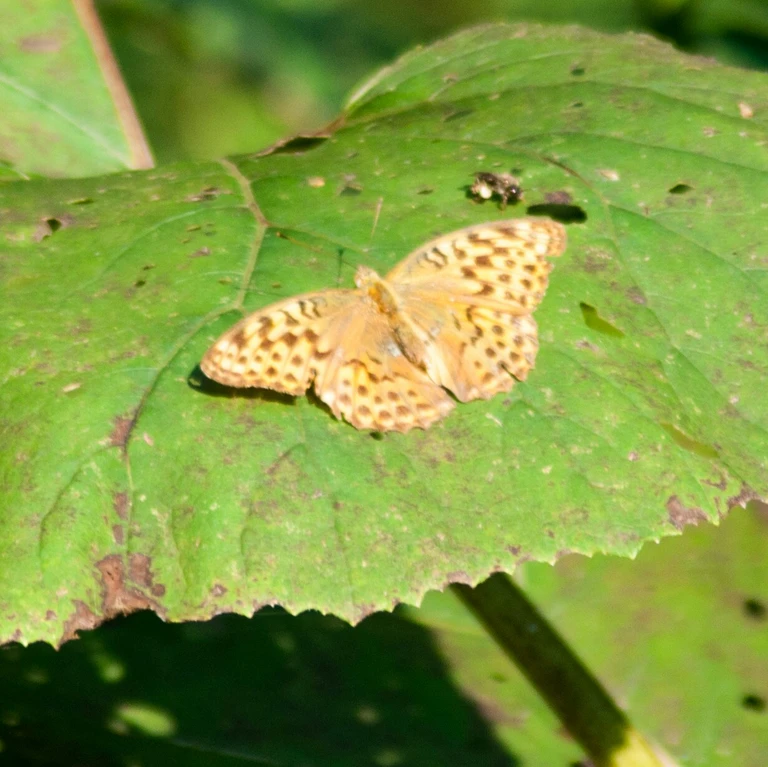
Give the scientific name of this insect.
Argynnis paphia
